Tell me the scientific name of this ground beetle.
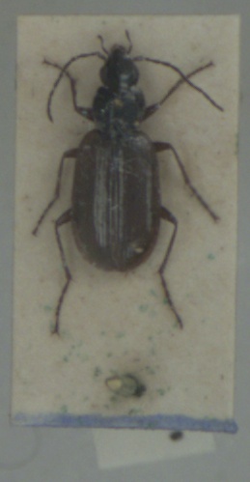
Agonum piceum
